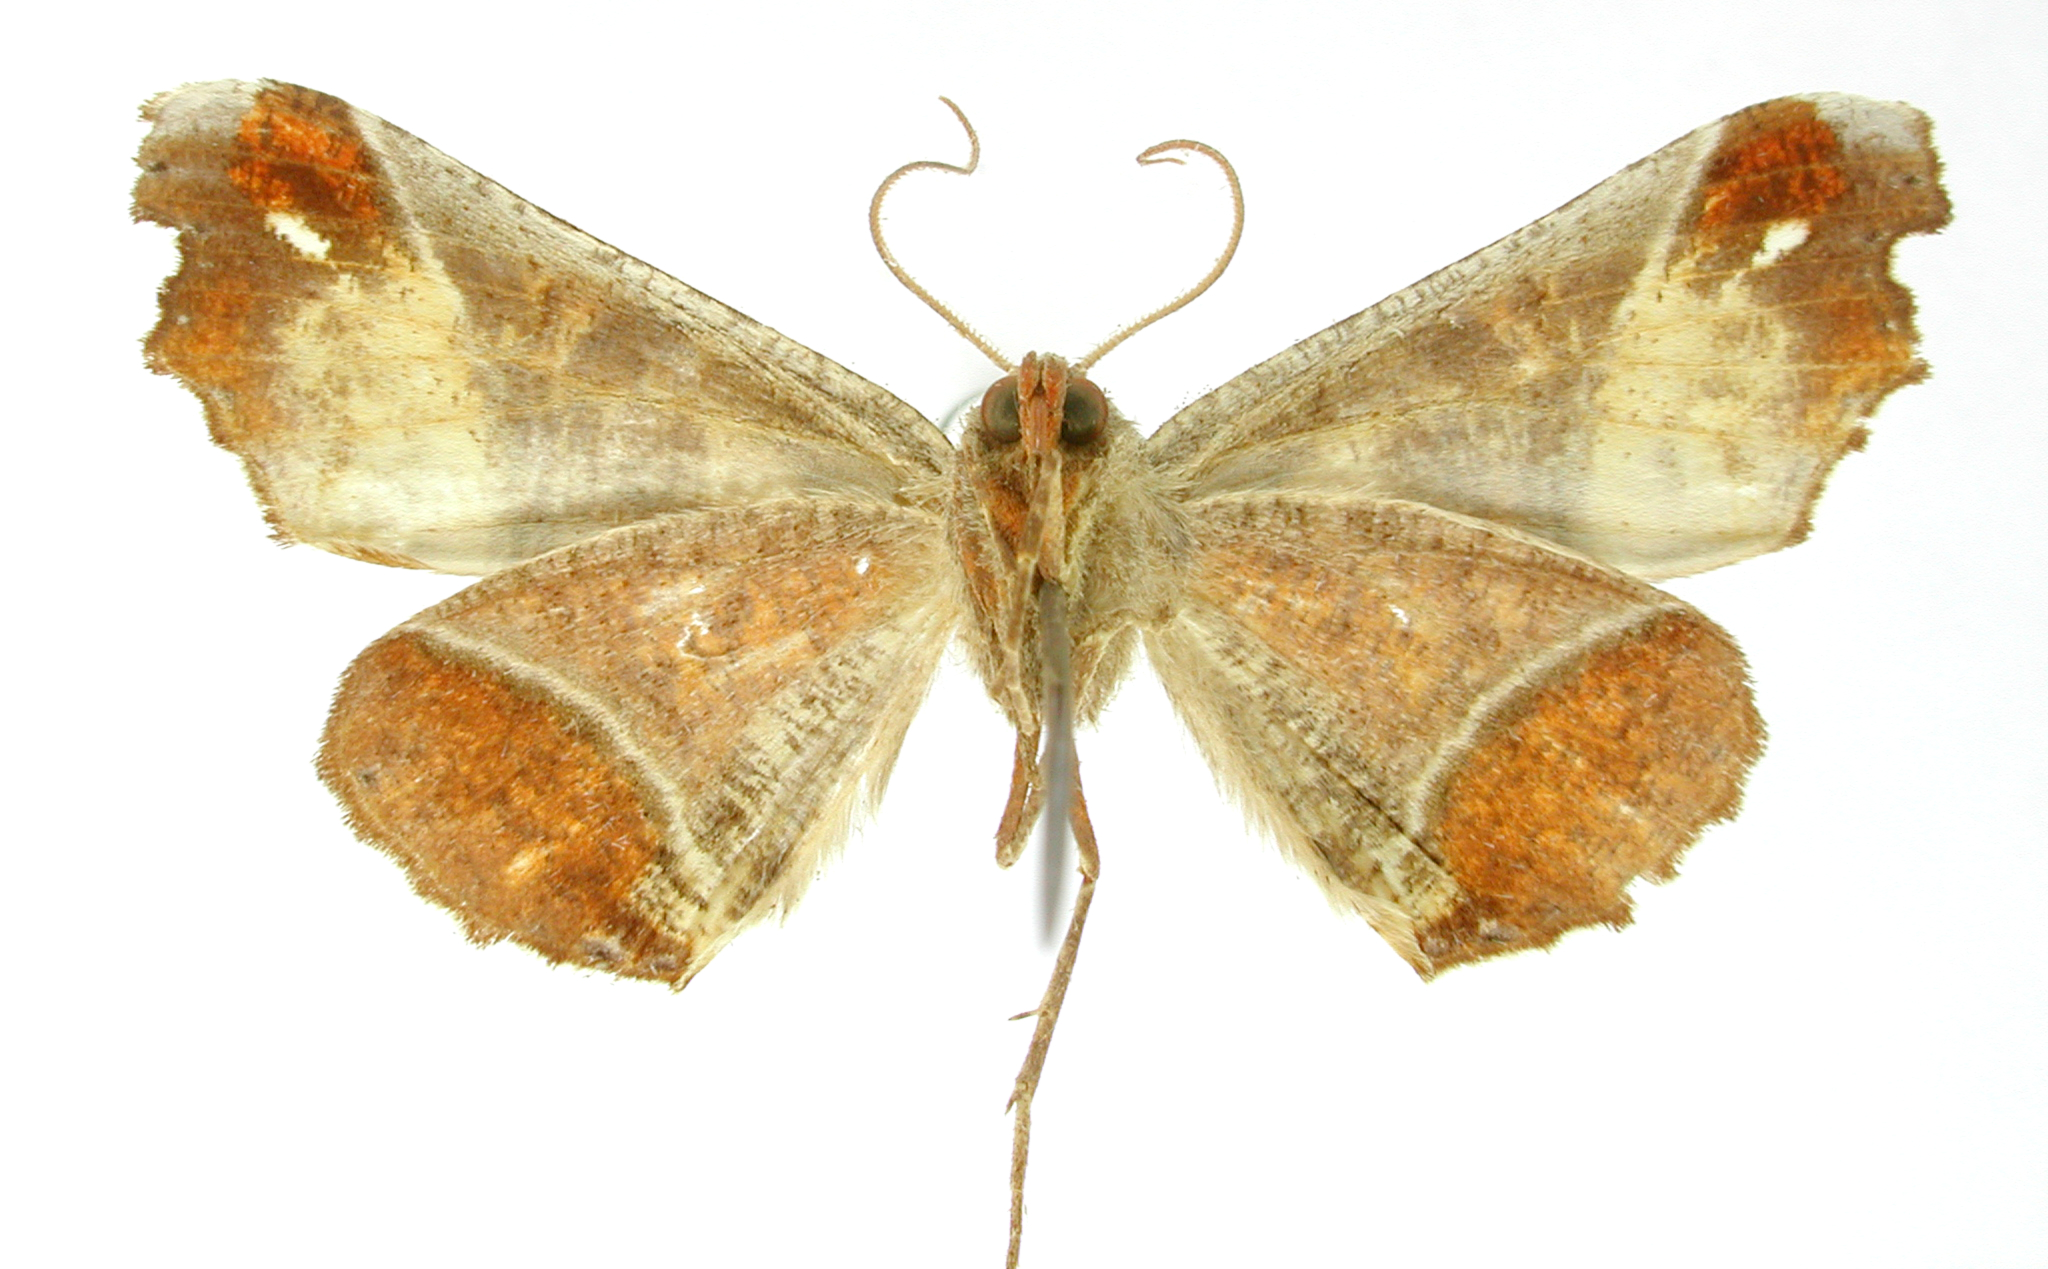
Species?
Pero costa
